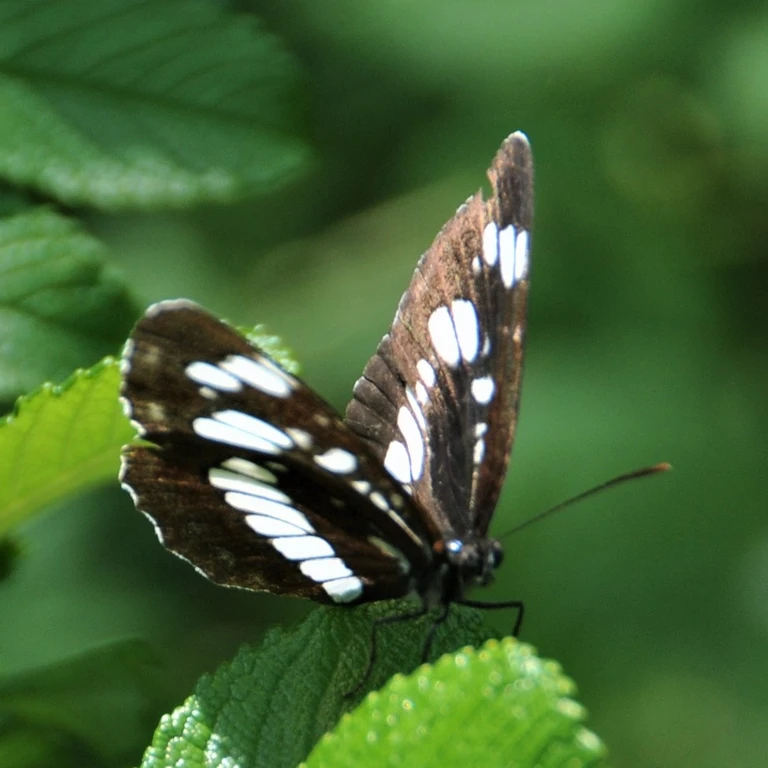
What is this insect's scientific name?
Neptis rivularis
